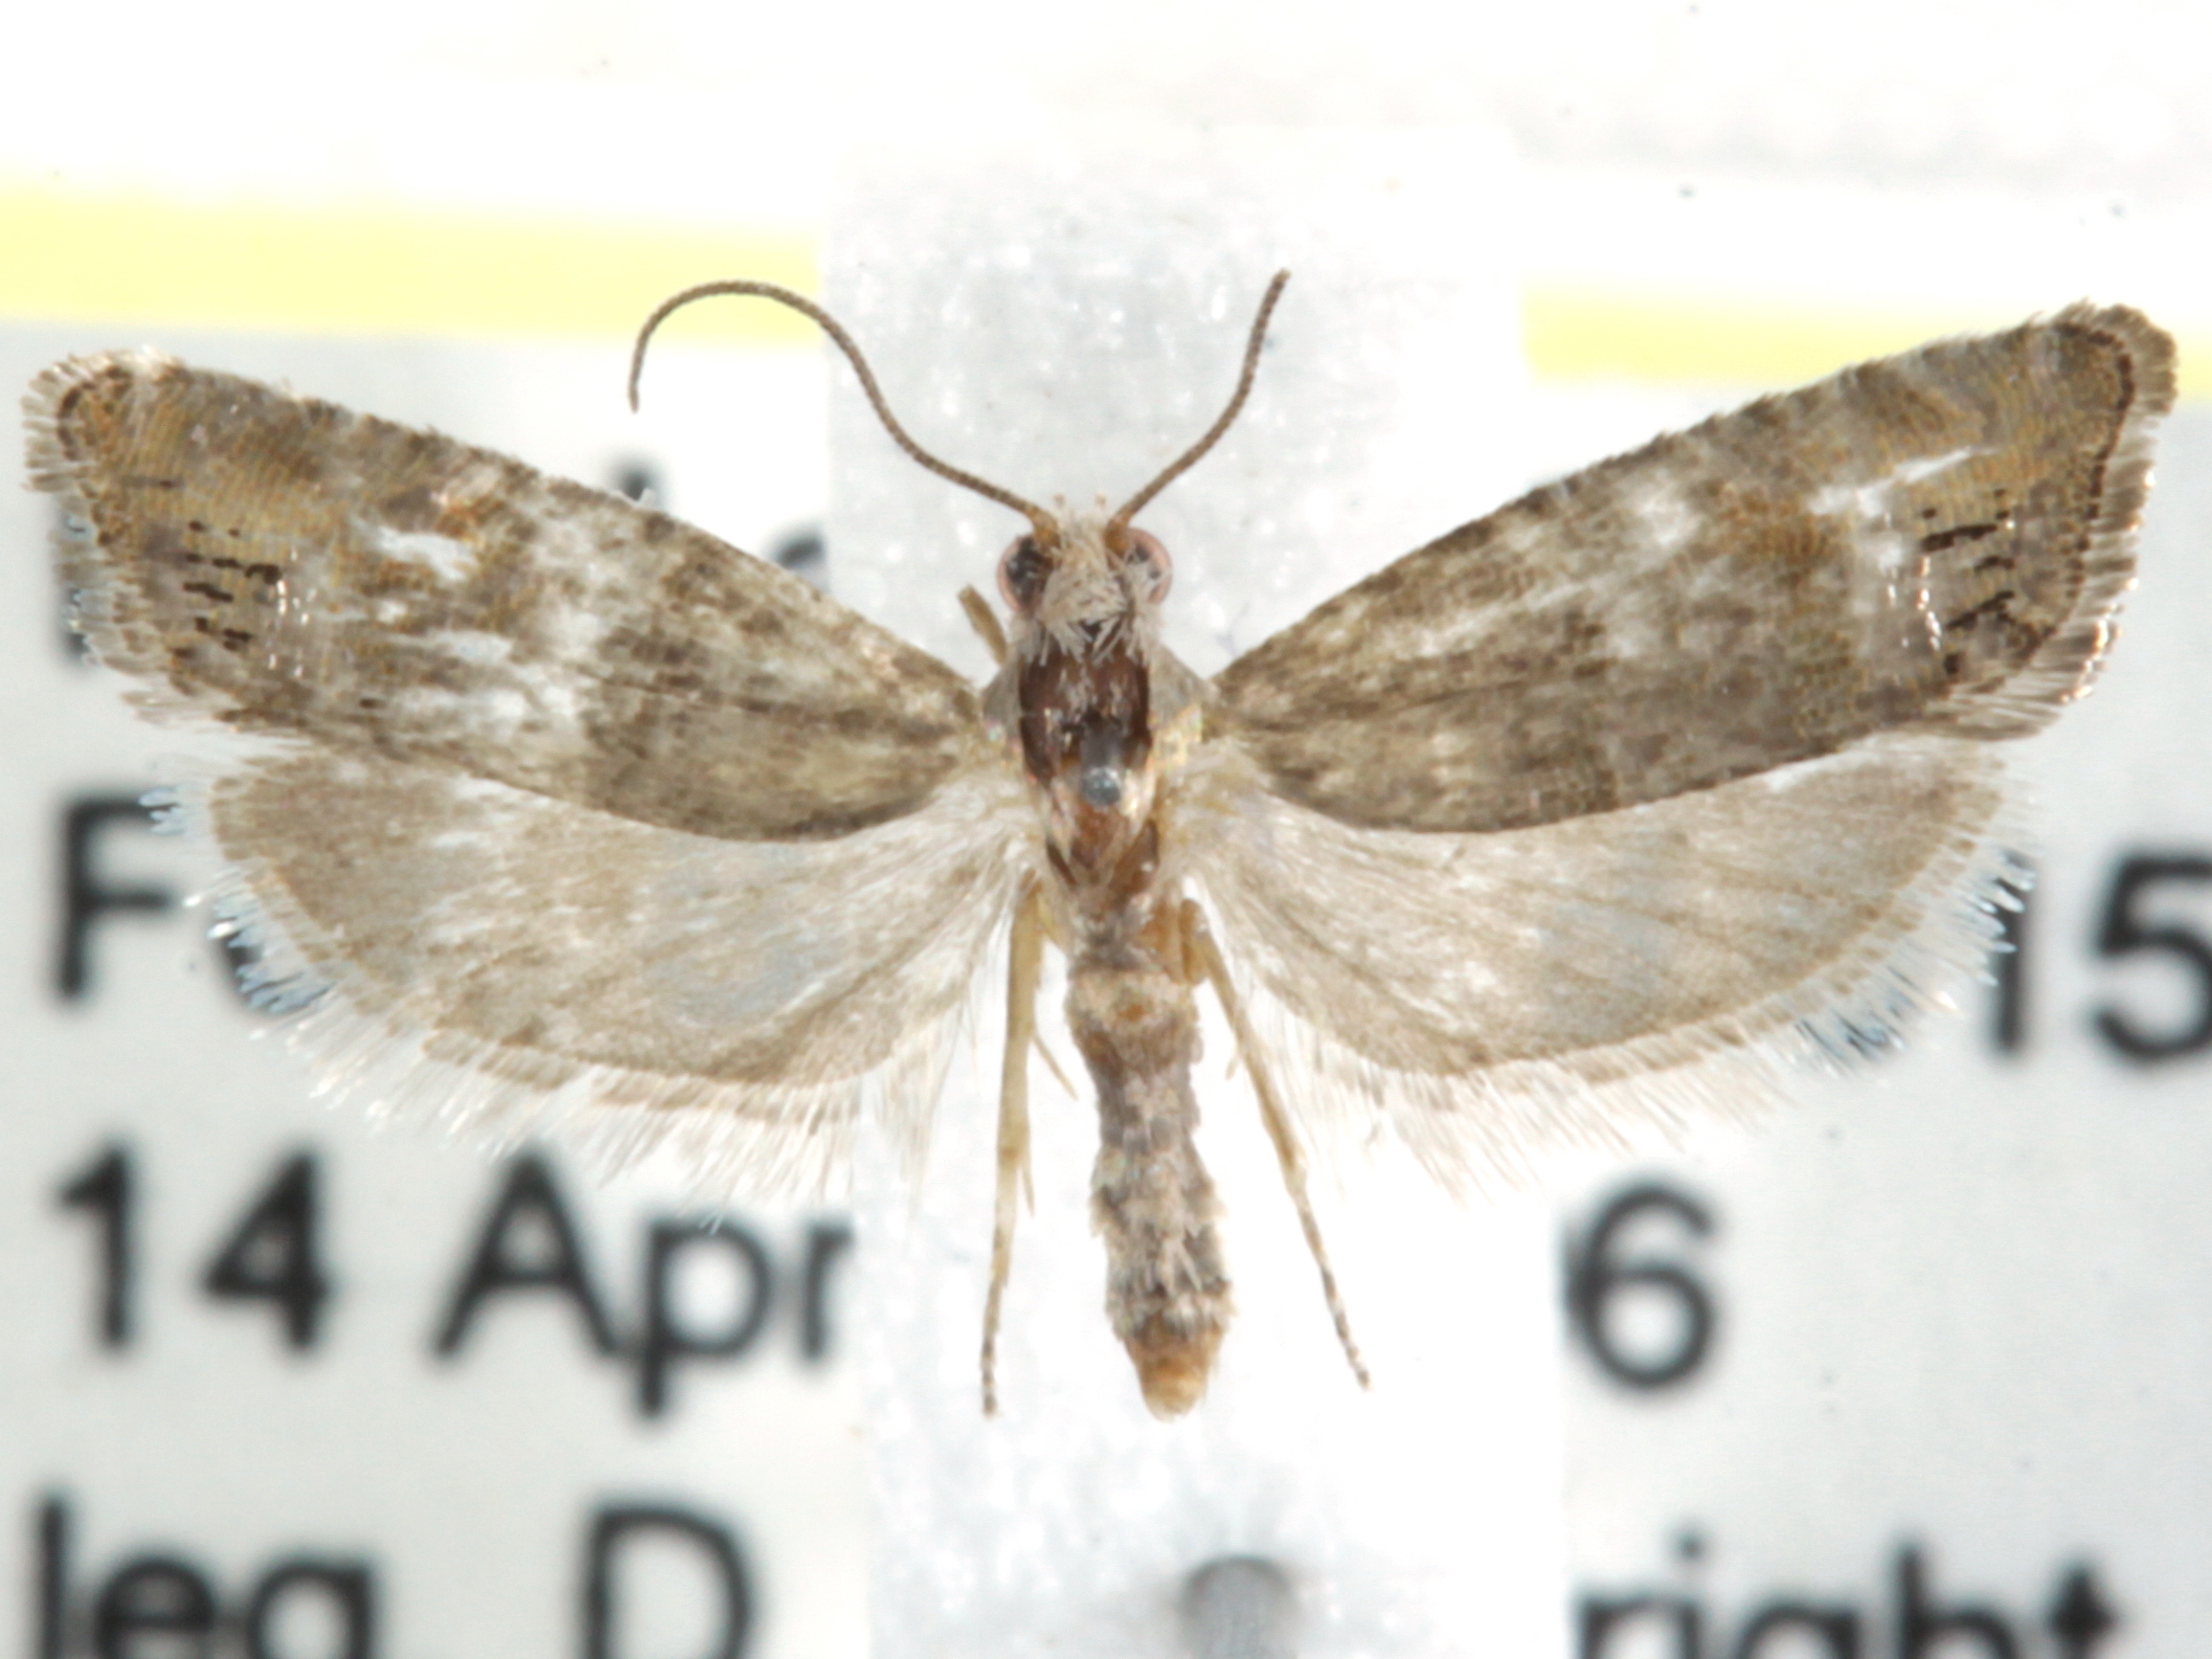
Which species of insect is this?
Cydia marita
